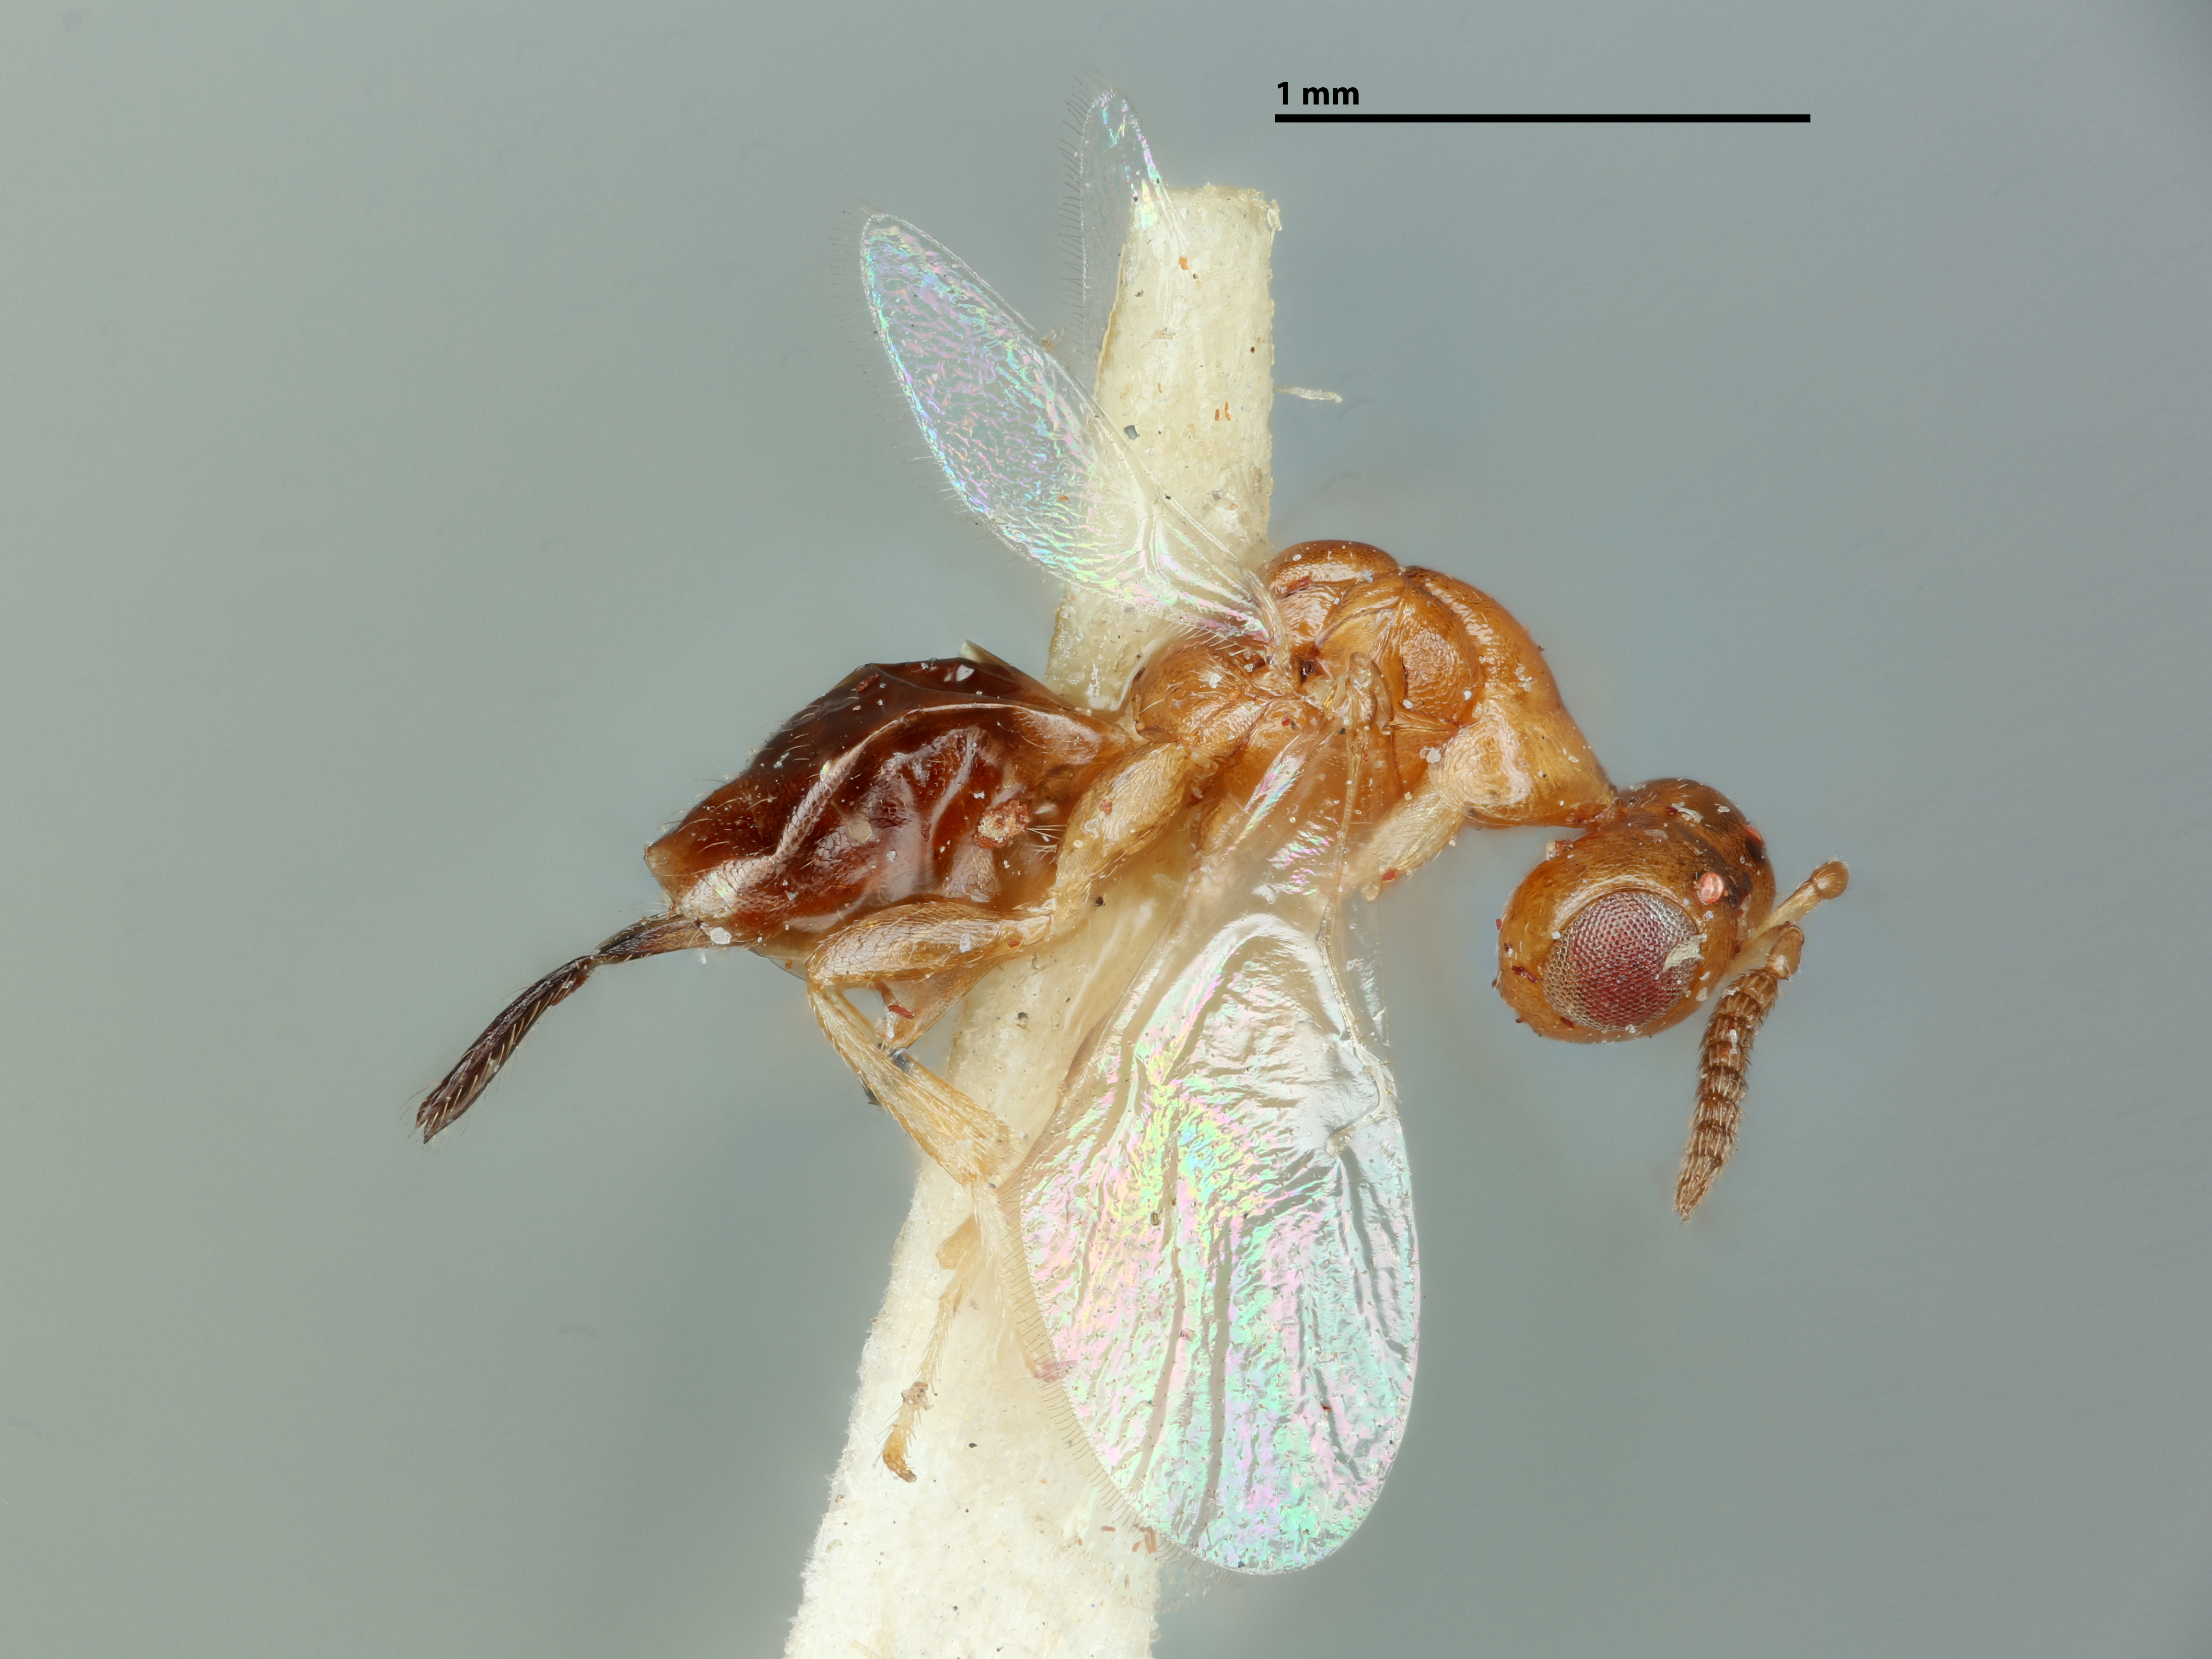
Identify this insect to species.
Sycophila bicolor
